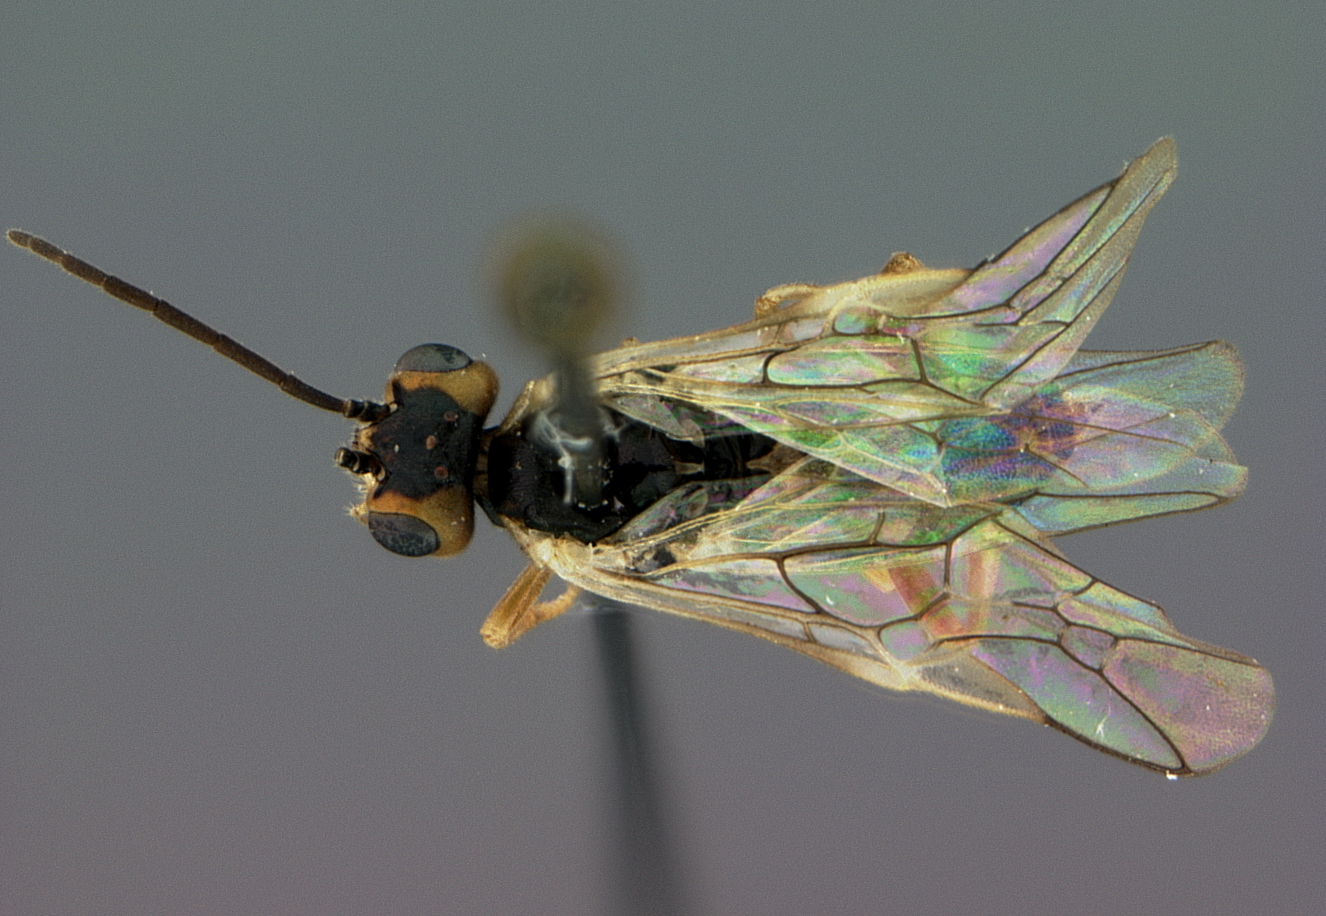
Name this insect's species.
Phyllocolpa eleanorae
